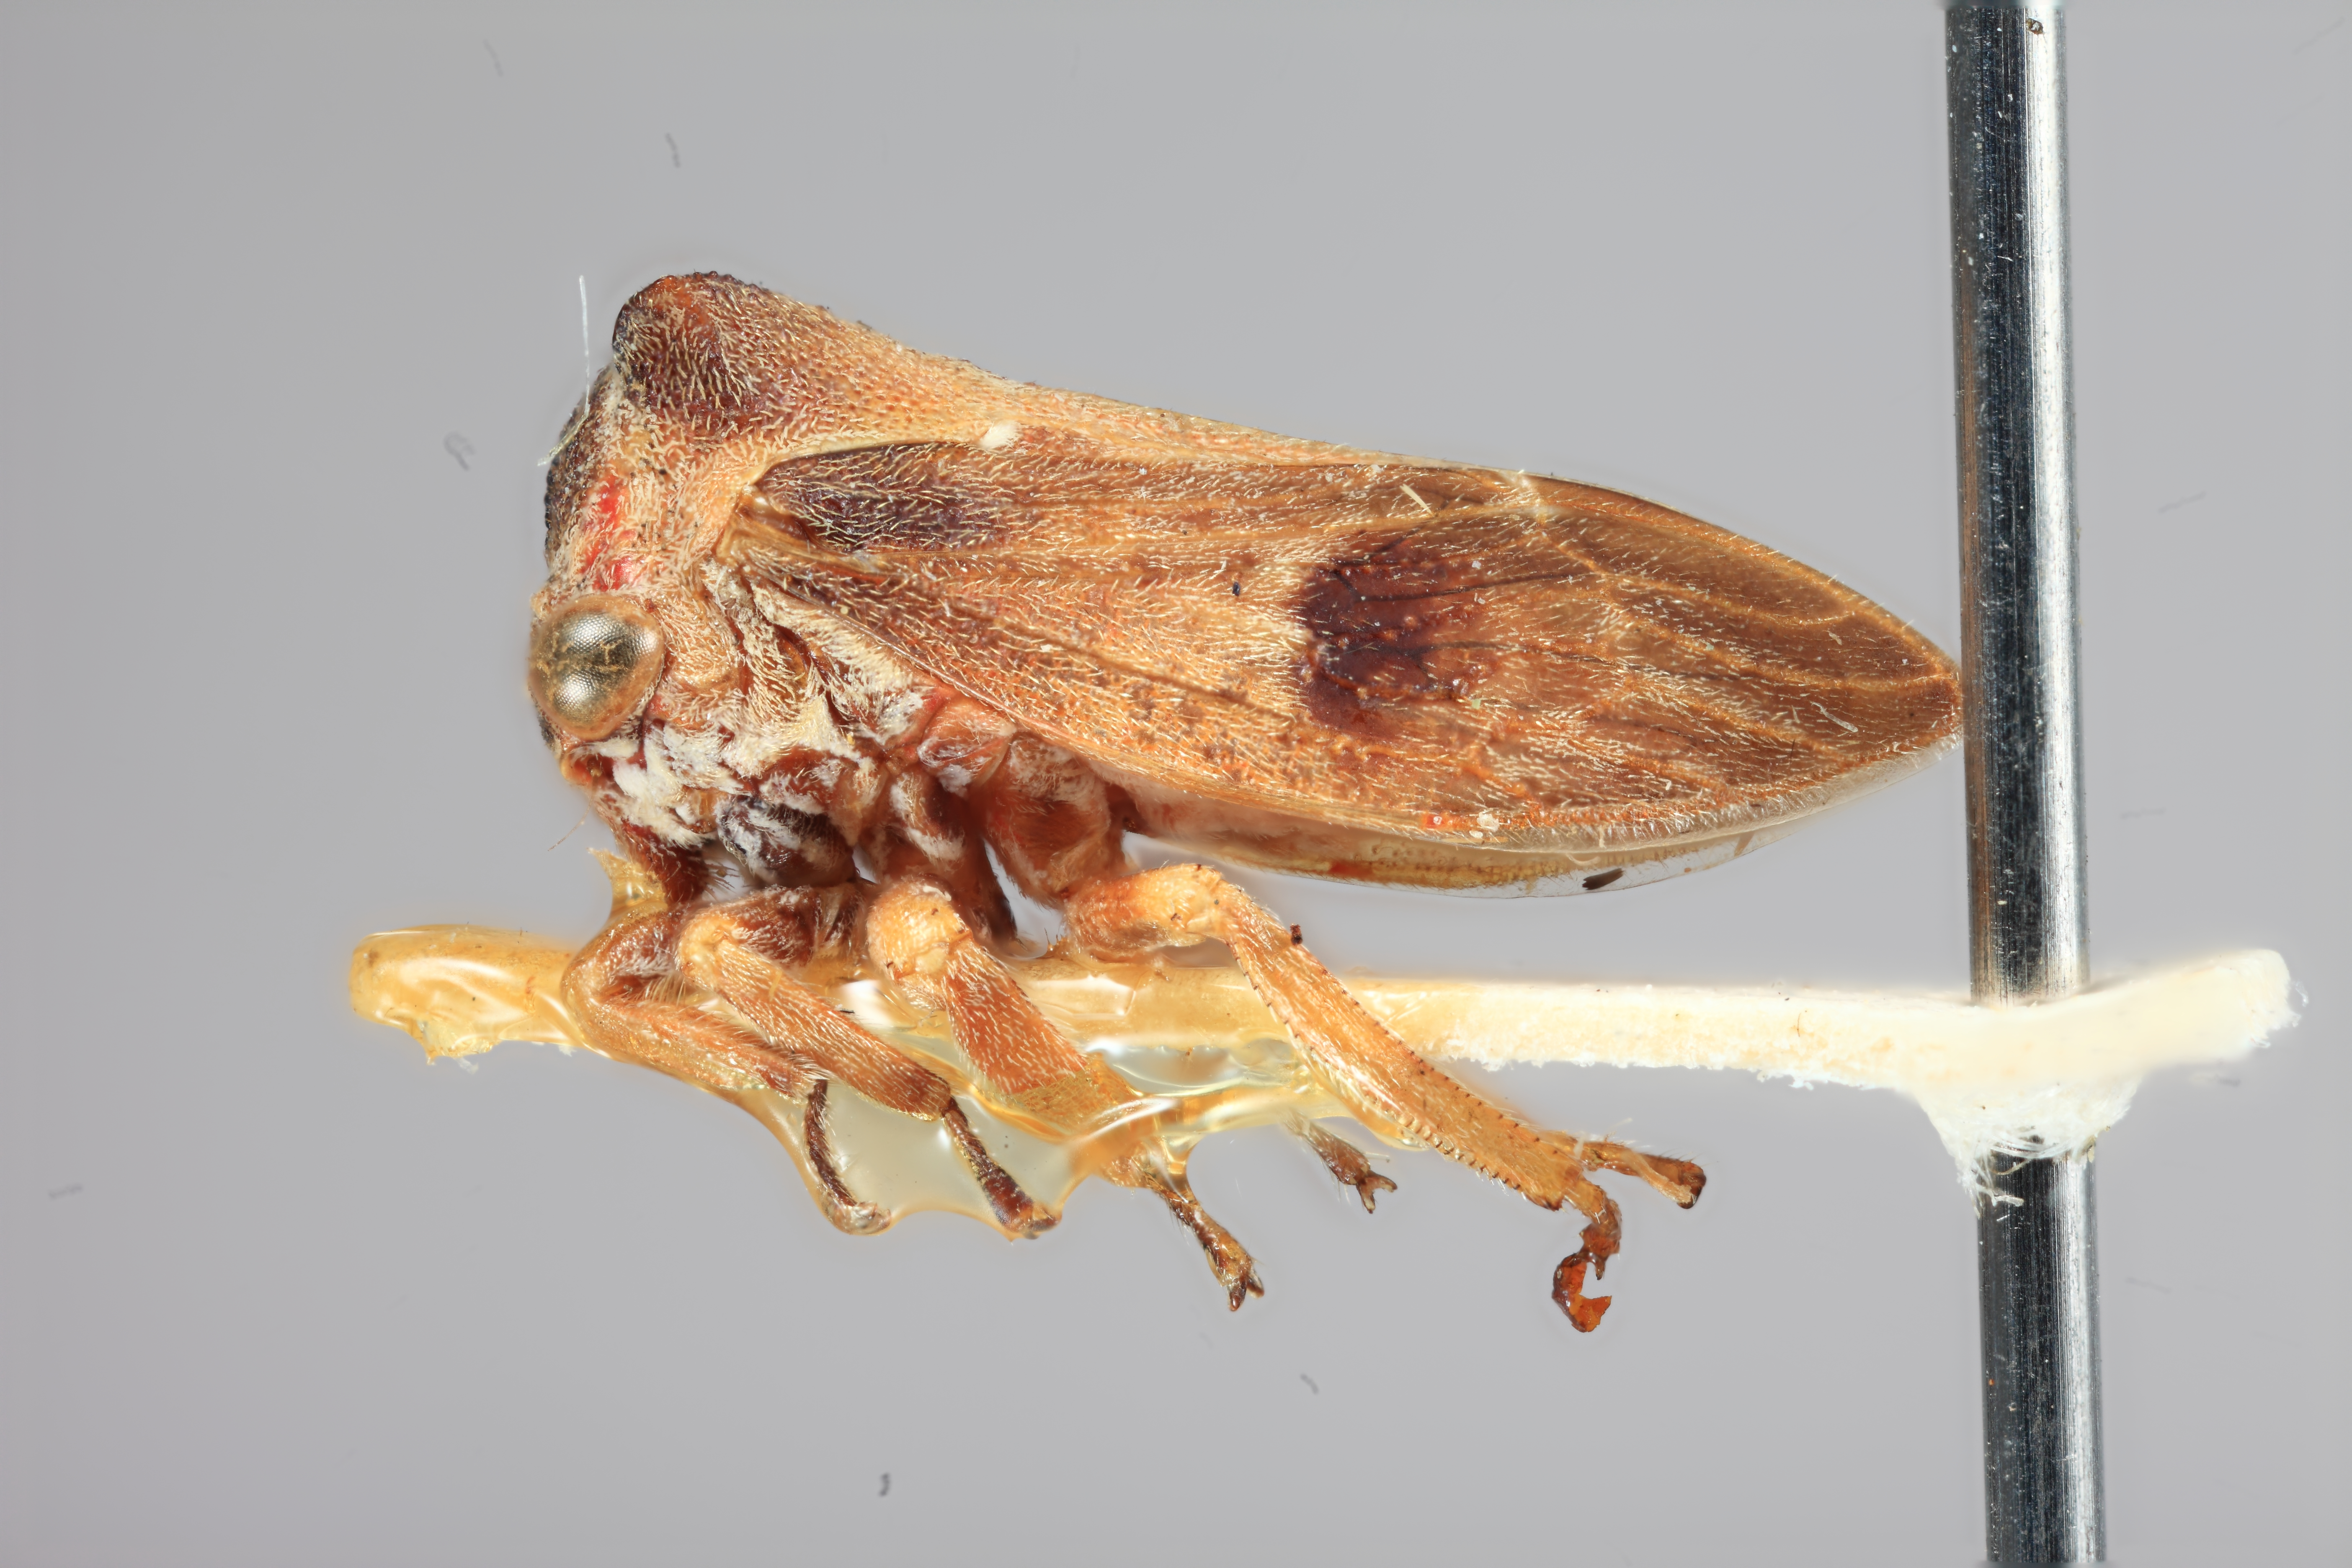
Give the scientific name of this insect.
Xiphistes maculipennis
